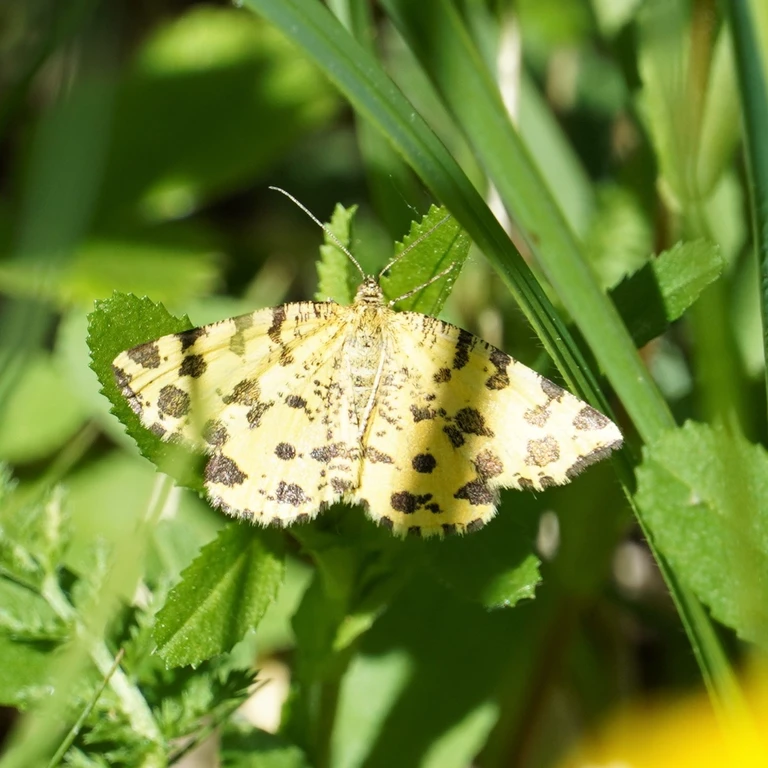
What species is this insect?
Pseudopanthera macularia
